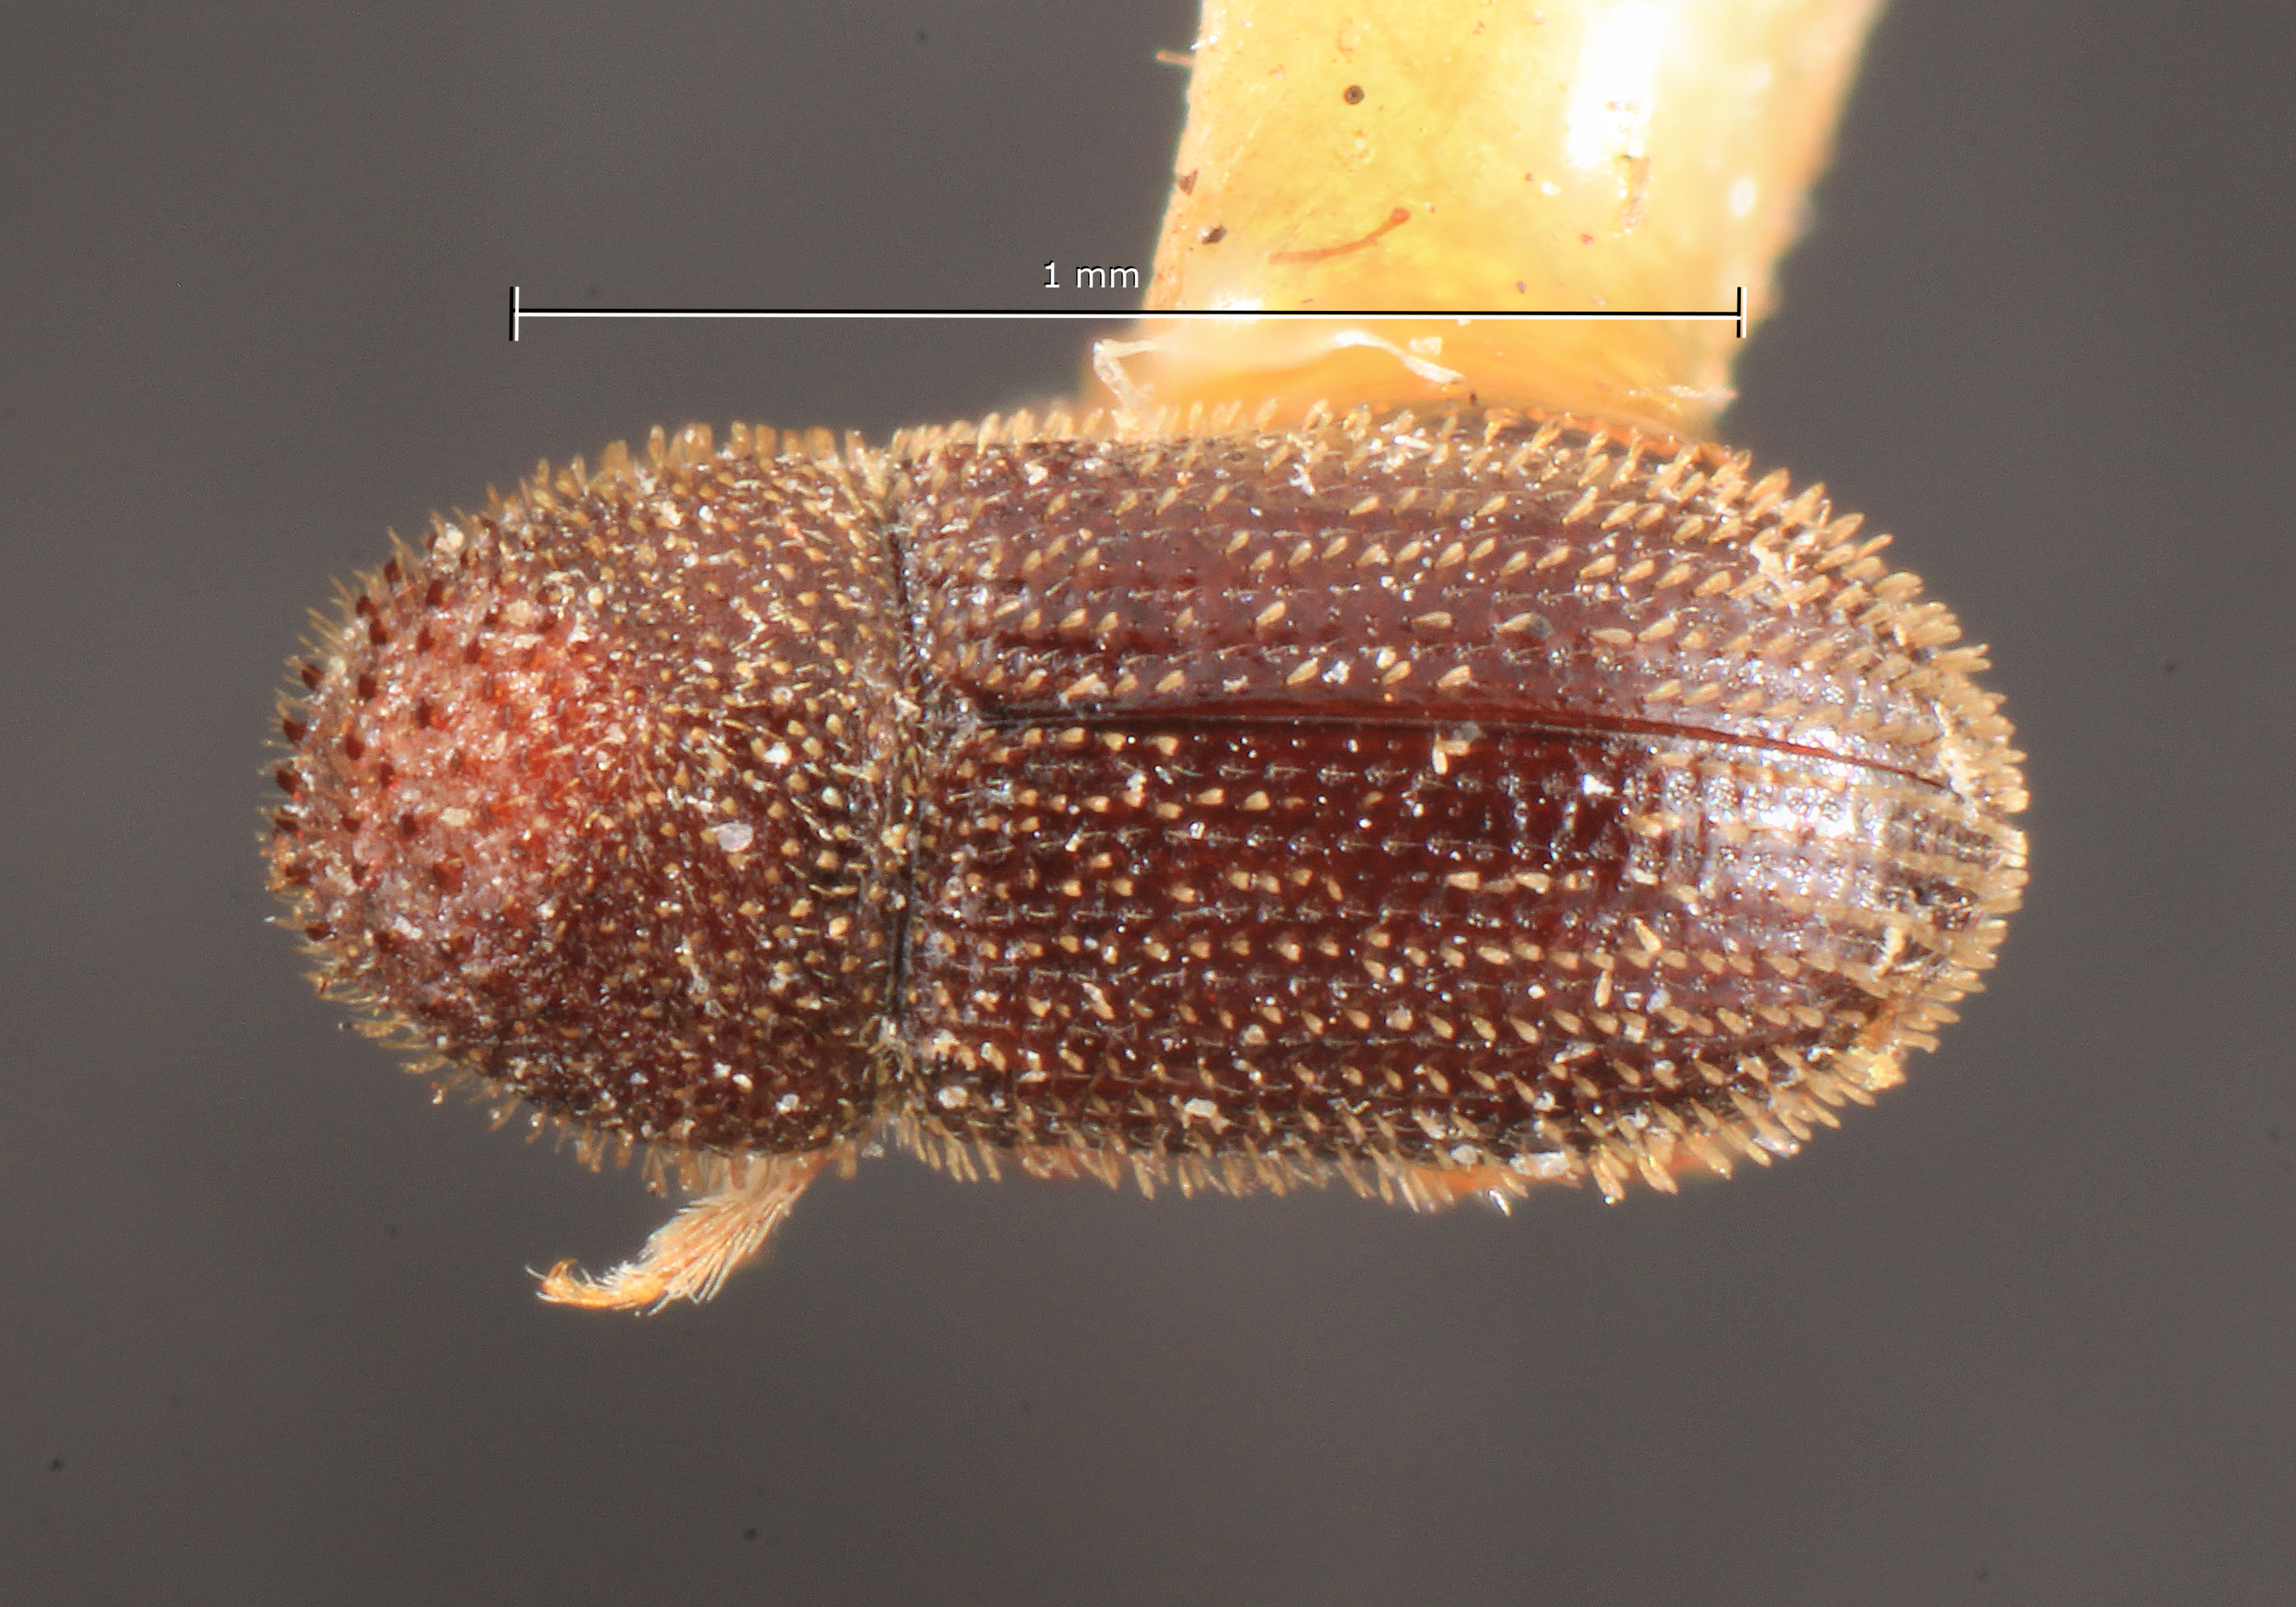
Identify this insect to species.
Stephanoderes paraguayensis
